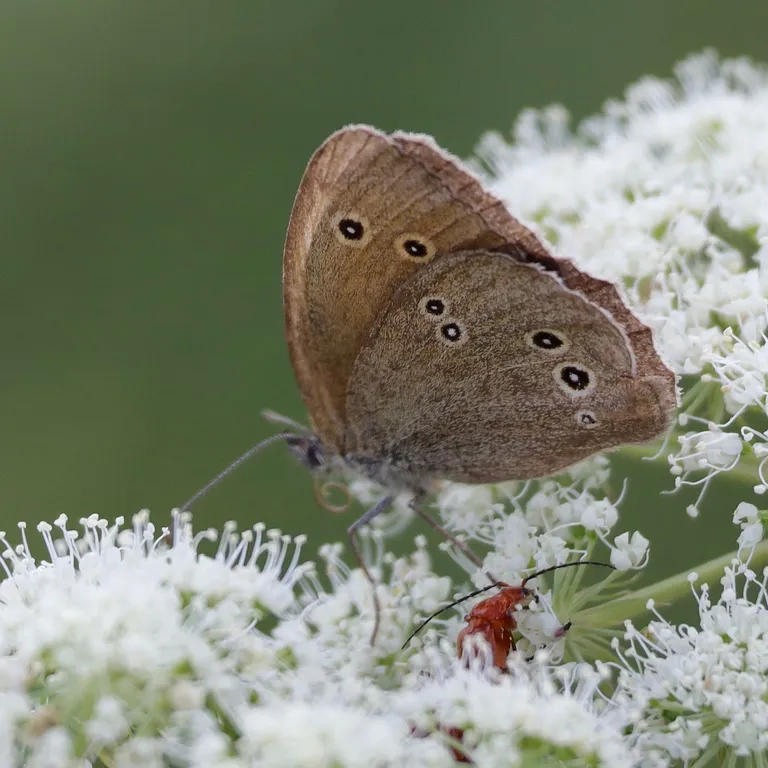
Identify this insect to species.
Aphantopus hyperantus
